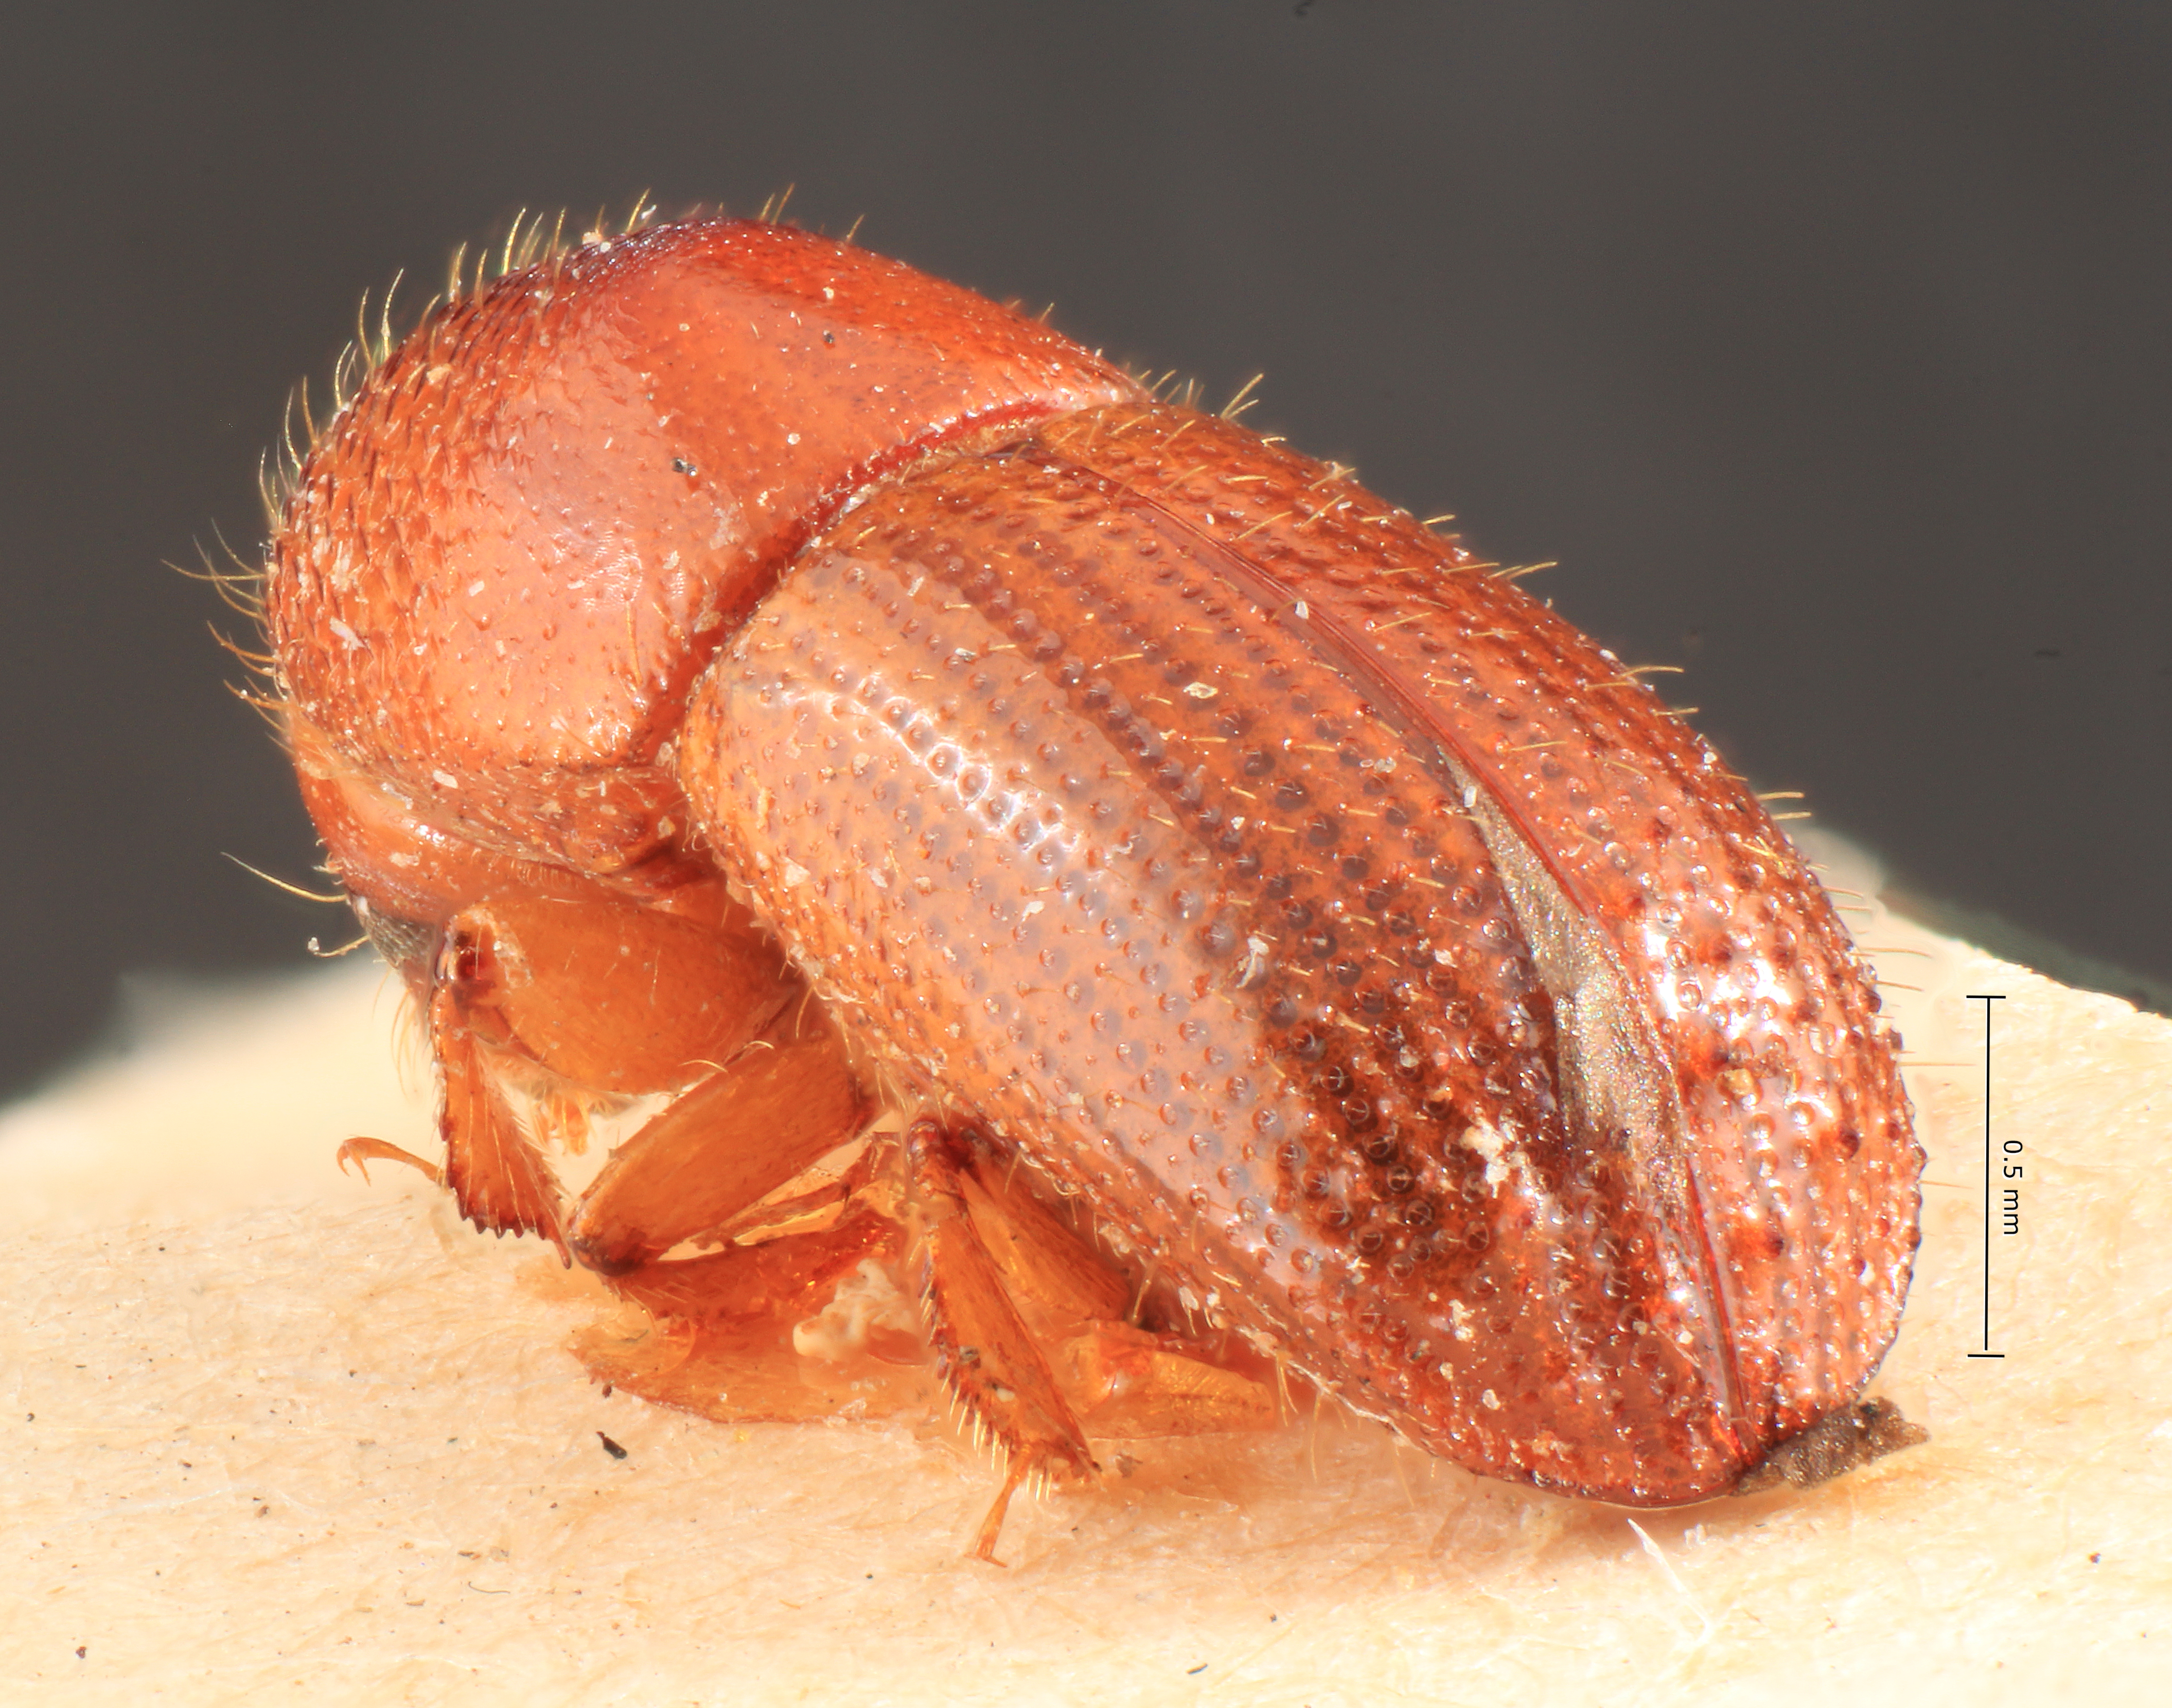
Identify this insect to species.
Xyleborus alluaudi
